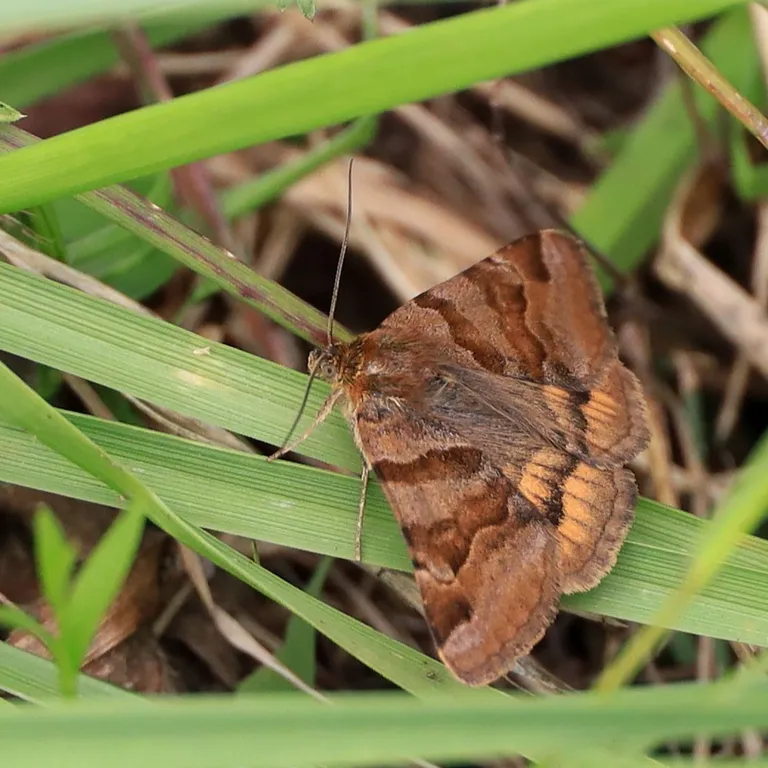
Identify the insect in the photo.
Euclidia glyphica
